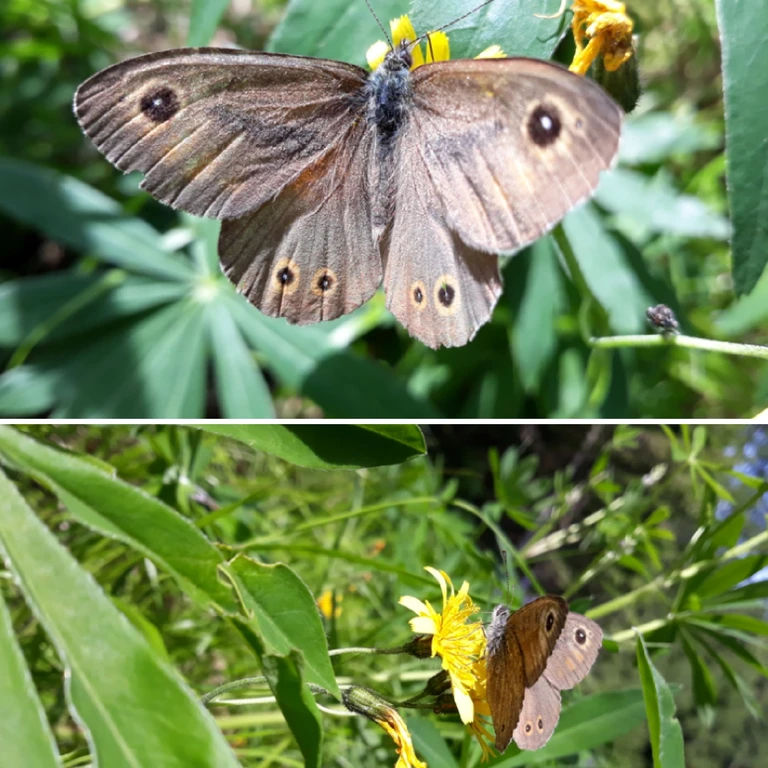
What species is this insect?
Lasiommata maera (also Pararge maera)
